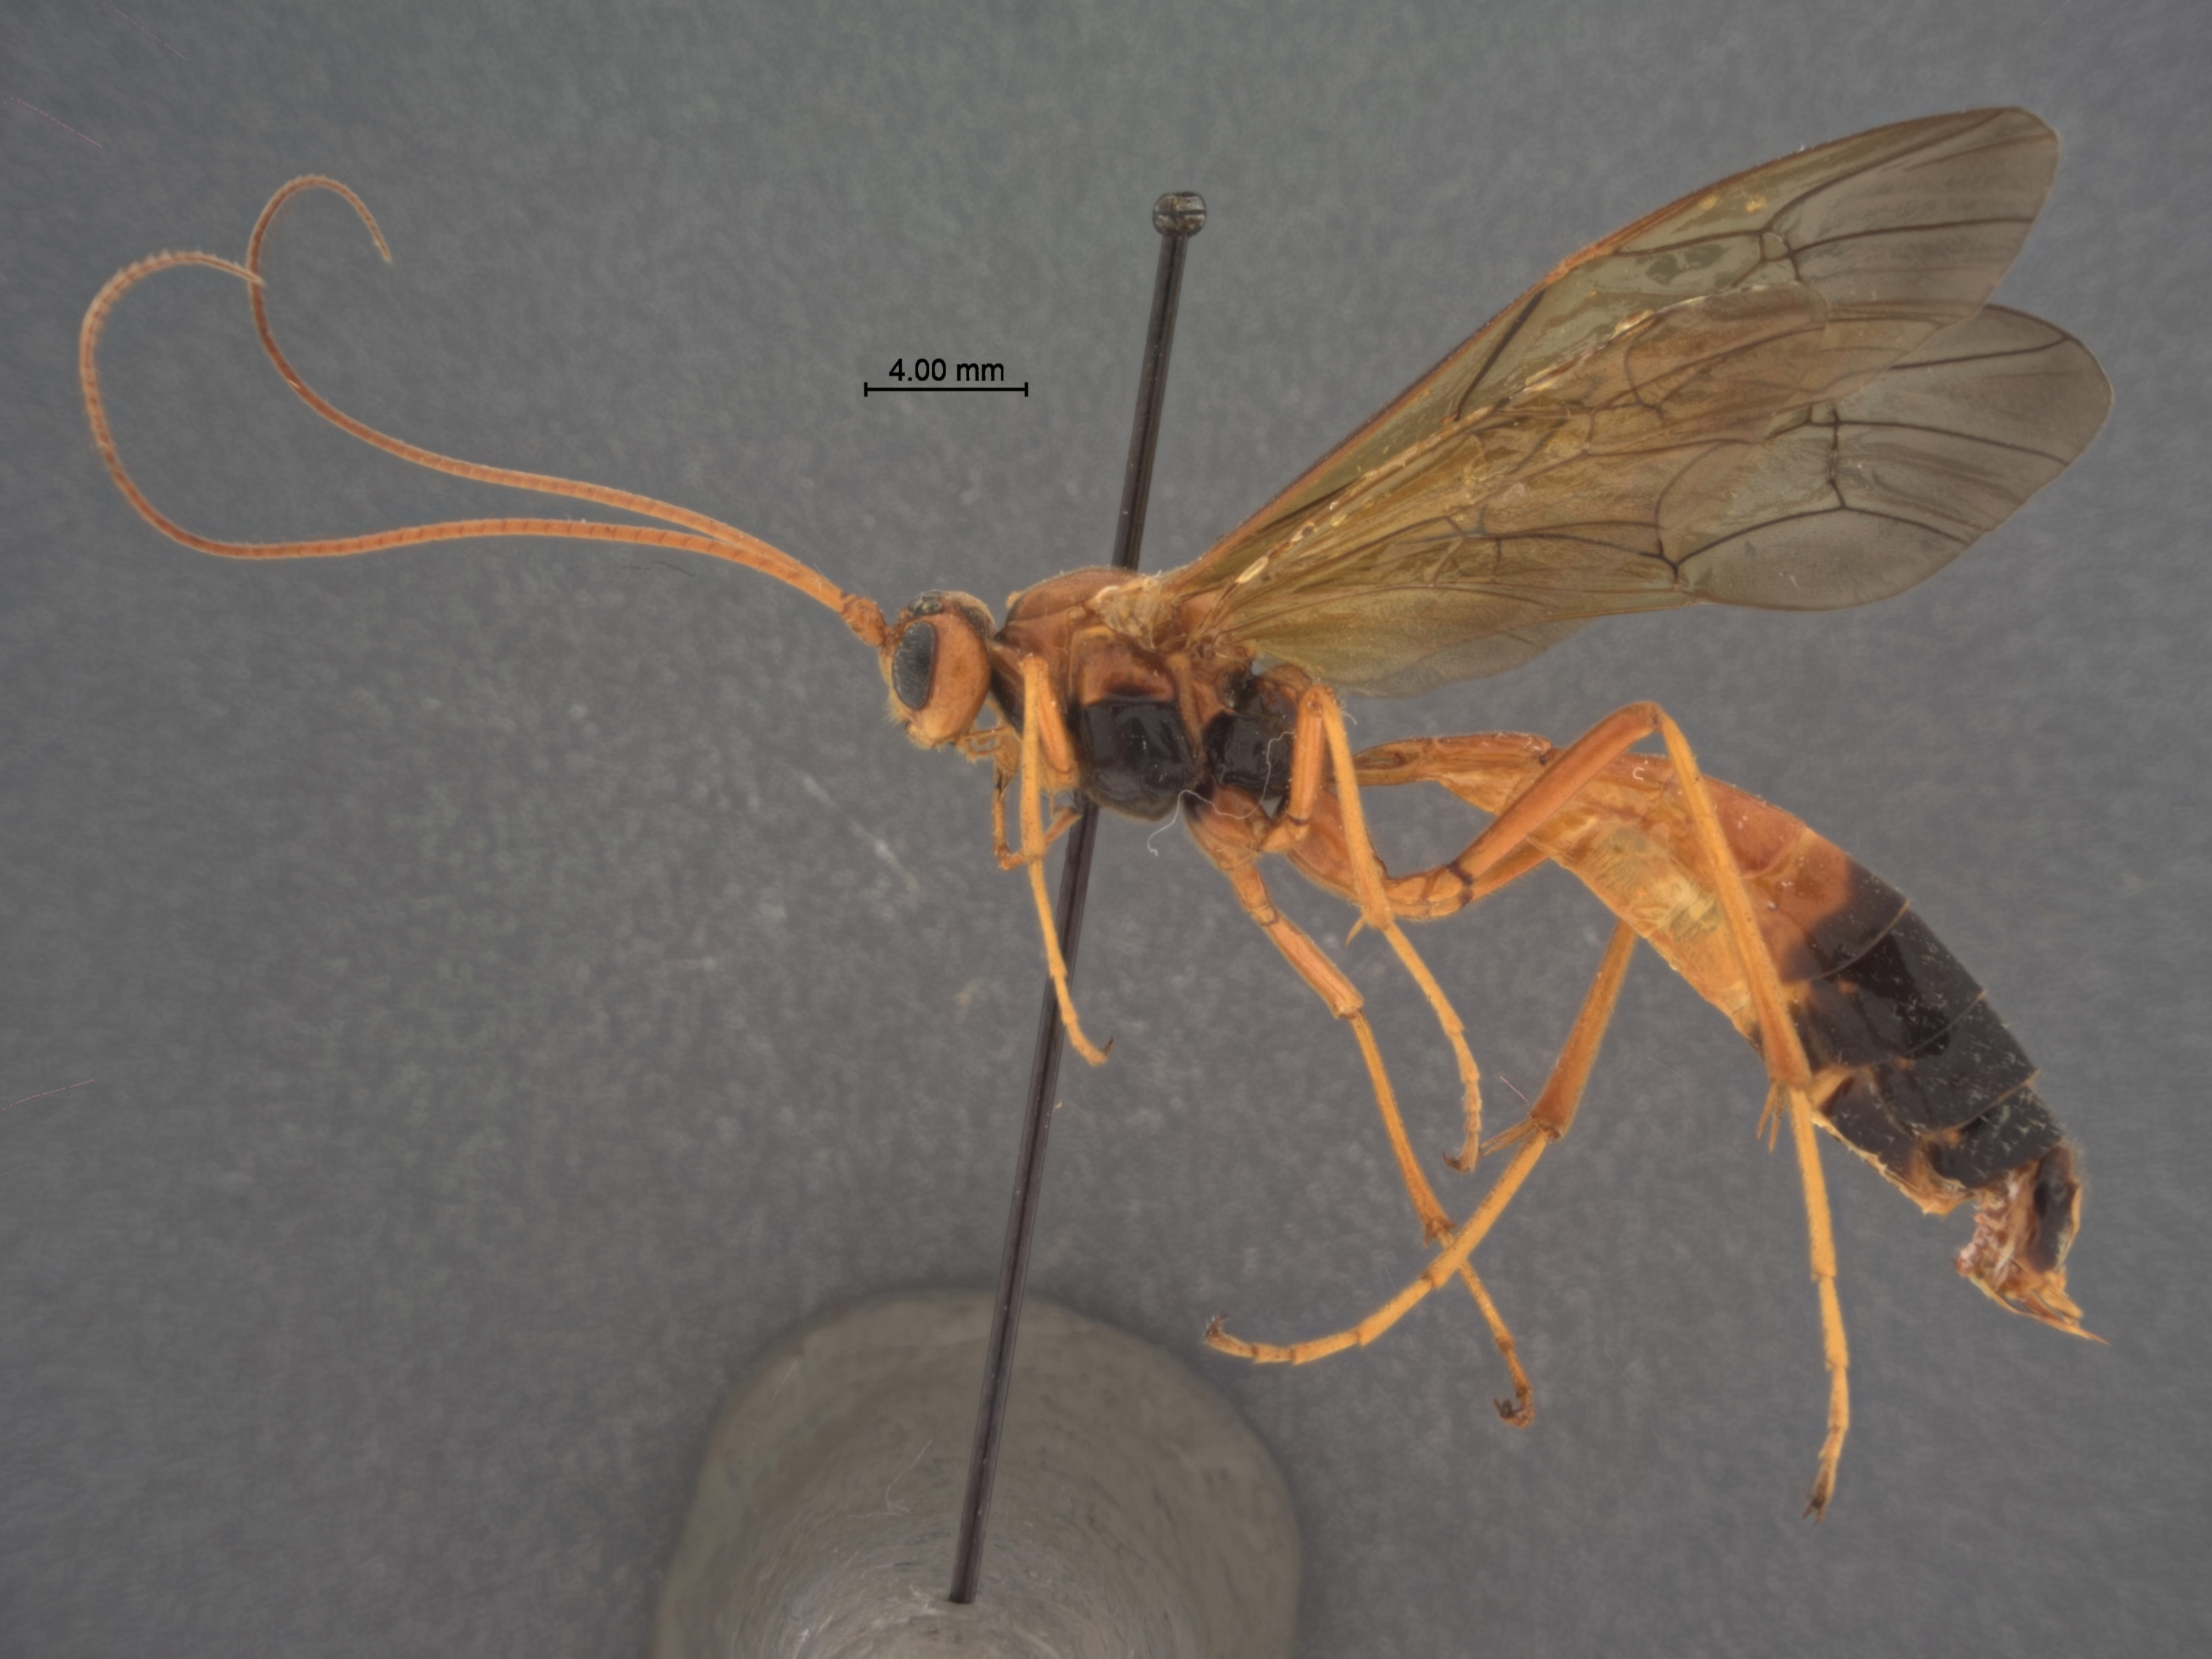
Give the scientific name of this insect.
Opheltes glaucopterus
